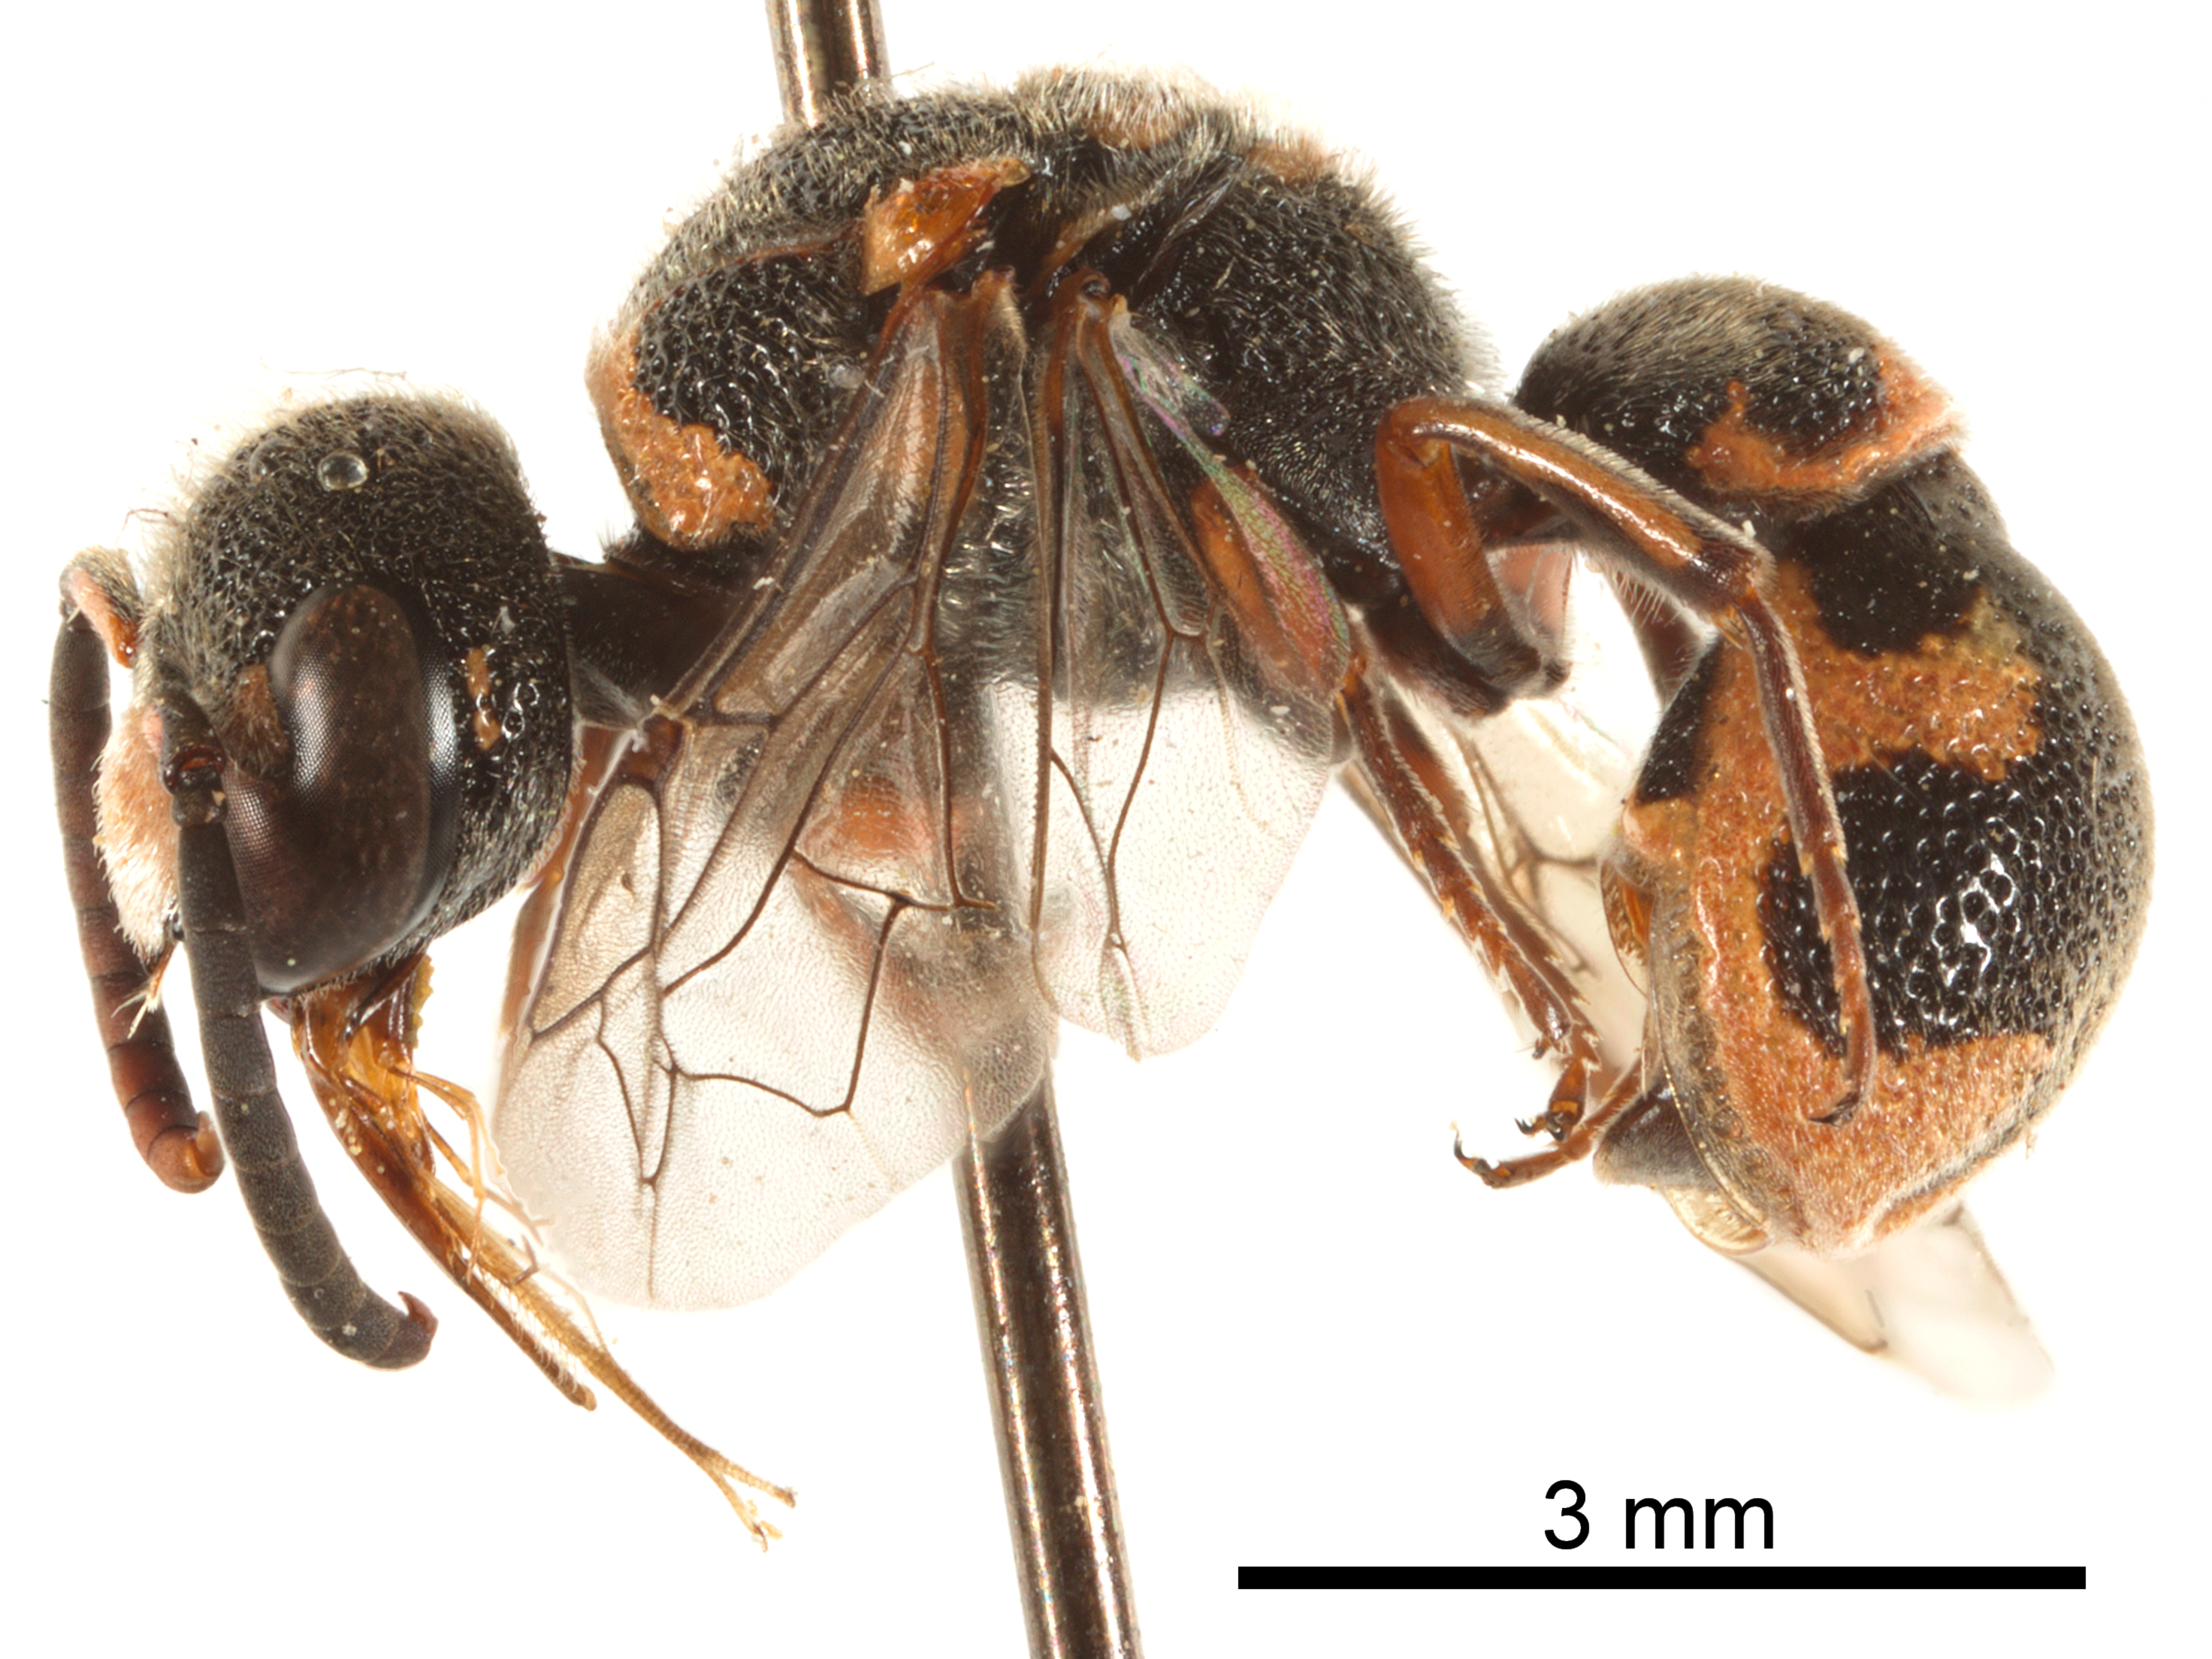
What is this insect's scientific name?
Maricopodynerus maricoporum
